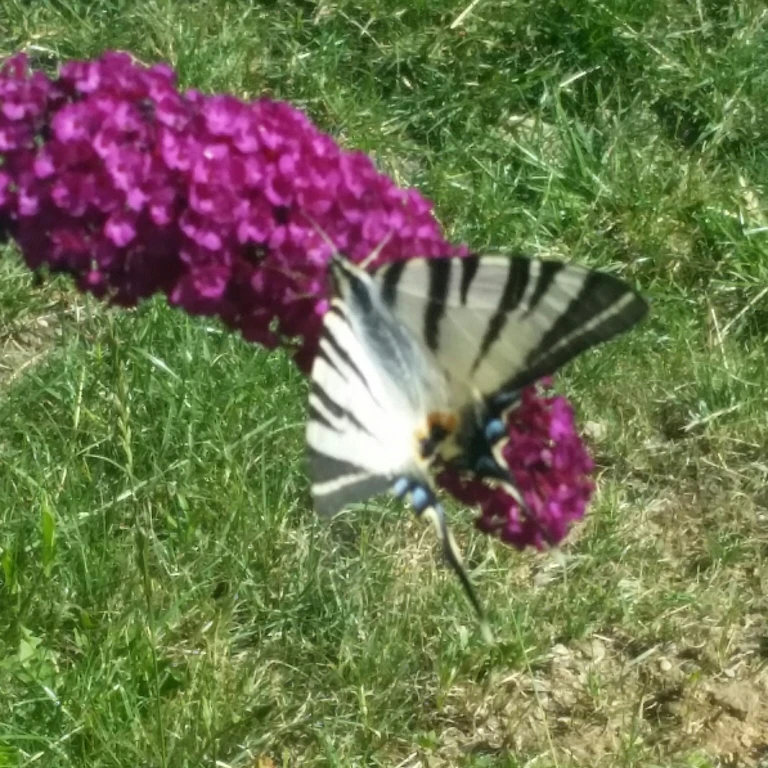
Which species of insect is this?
Iphiclides podalirius
